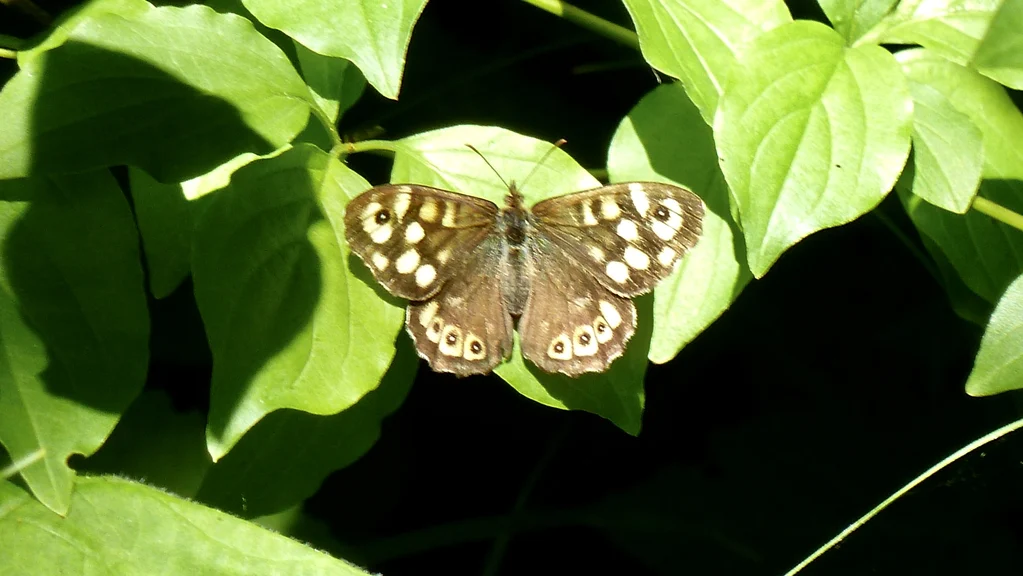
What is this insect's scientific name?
Pararge aegeria
